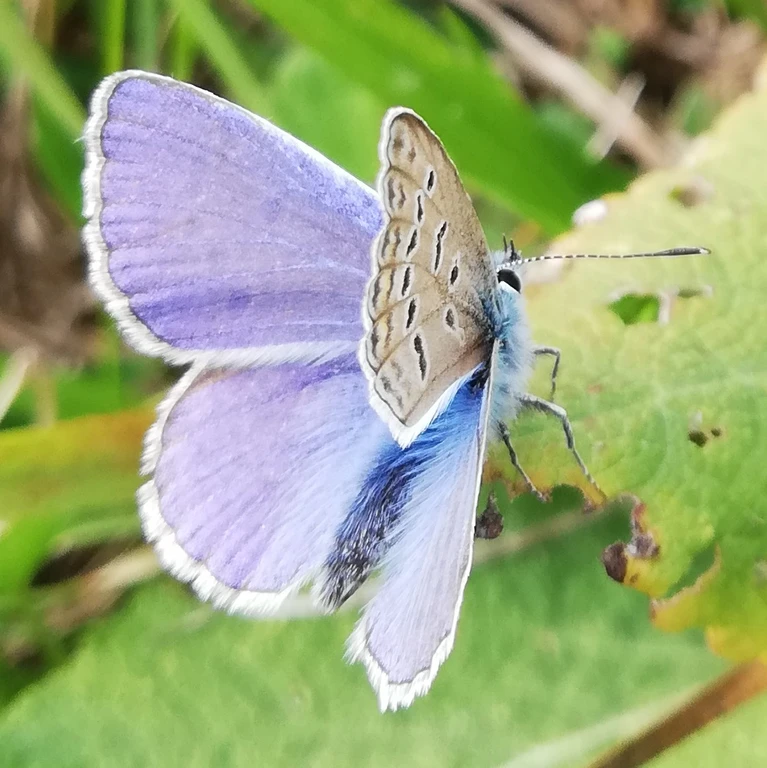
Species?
Polyommatus icarus
